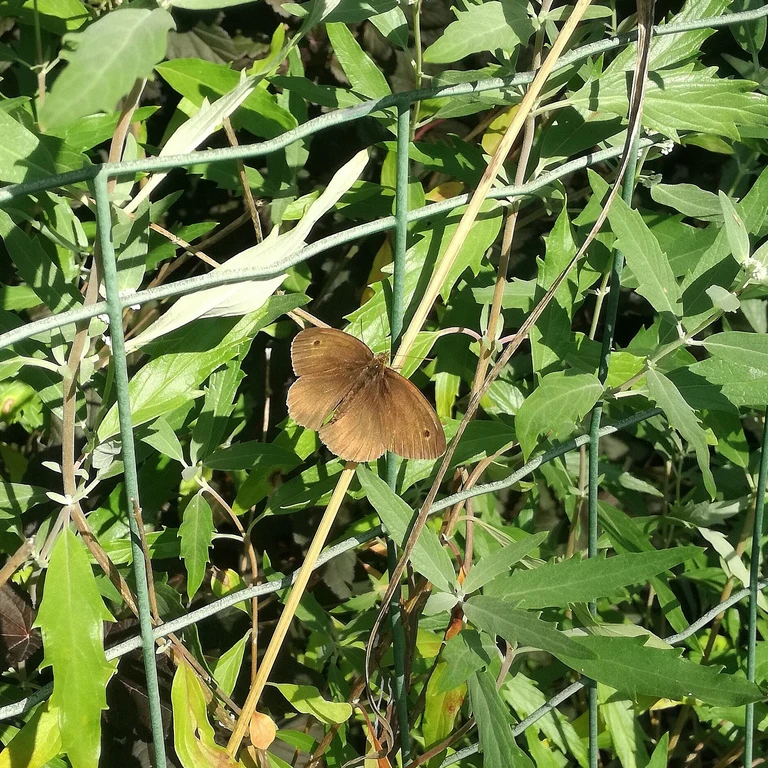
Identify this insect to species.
Maniola jurtina
